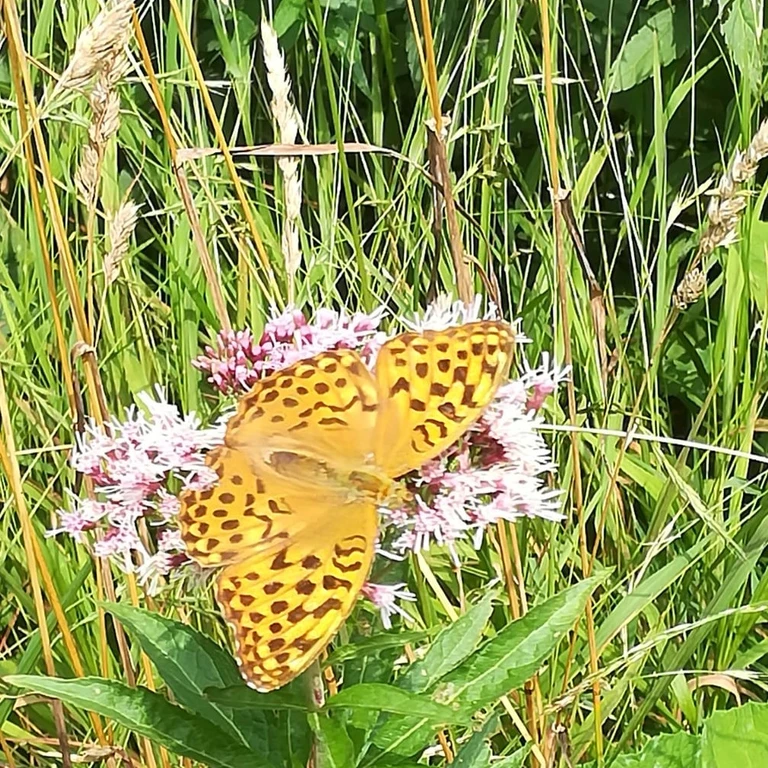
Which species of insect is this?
Argynnis paphia
